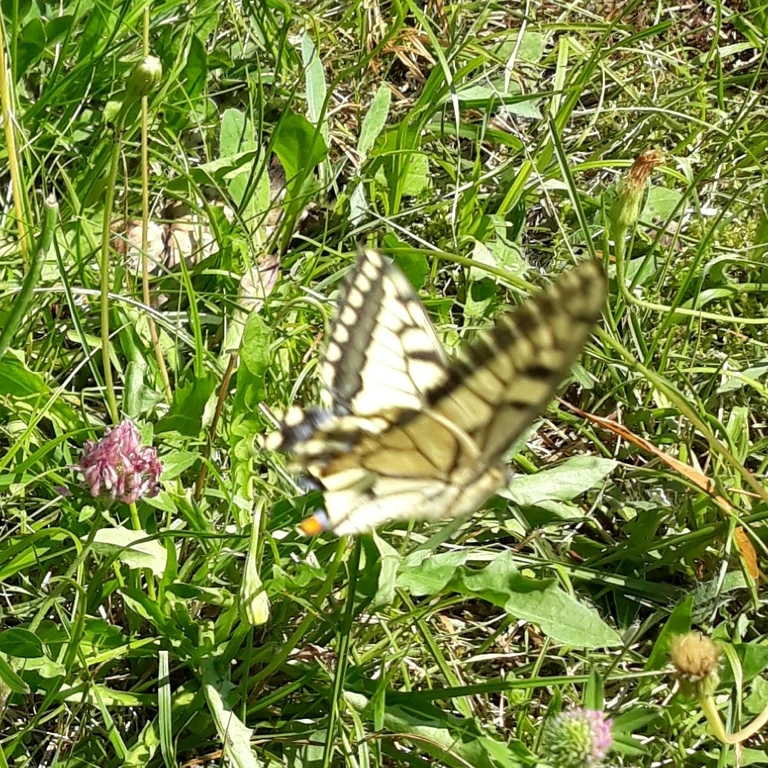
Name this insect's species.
Papilio machaon
